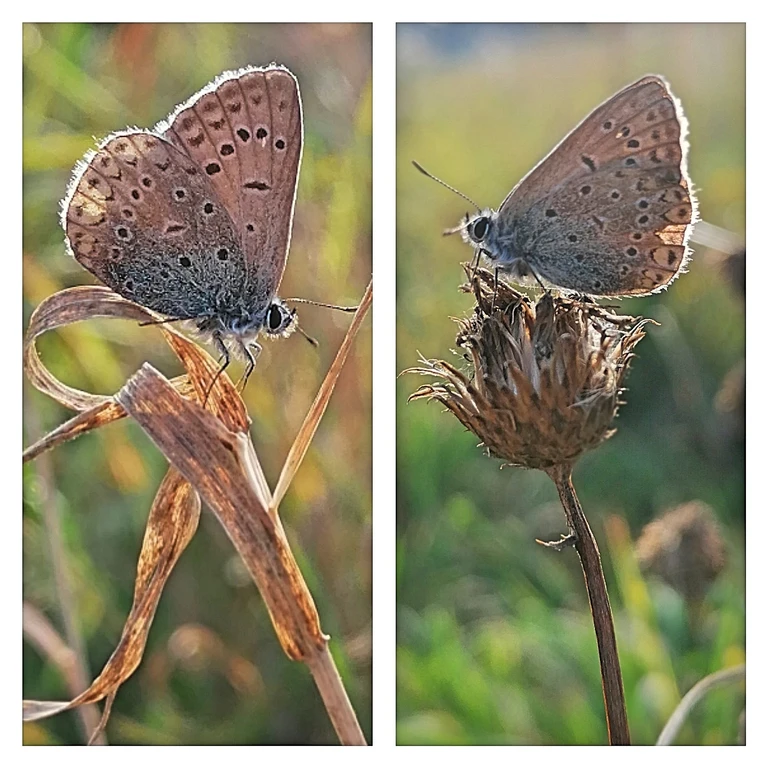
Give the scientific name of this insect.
Polyommatus icarus
